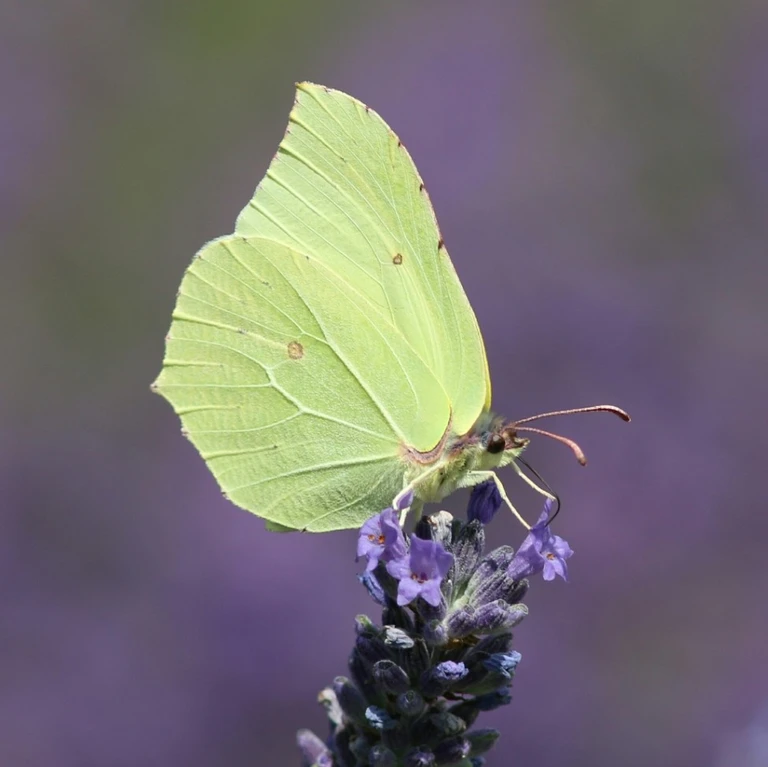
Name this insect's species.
Gonepteryx rhamni
